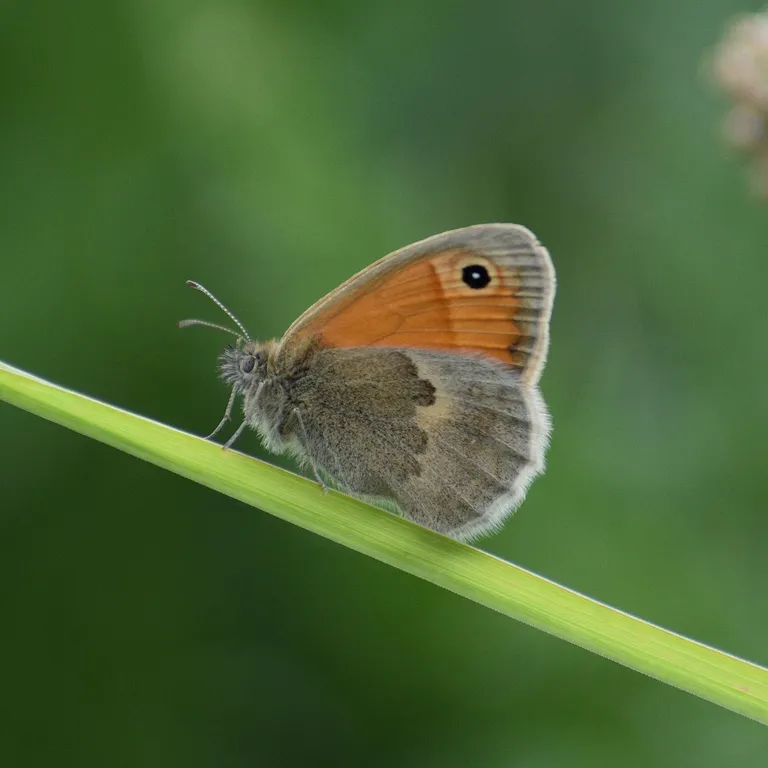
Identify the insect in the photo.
Coenonympha pamphilus
